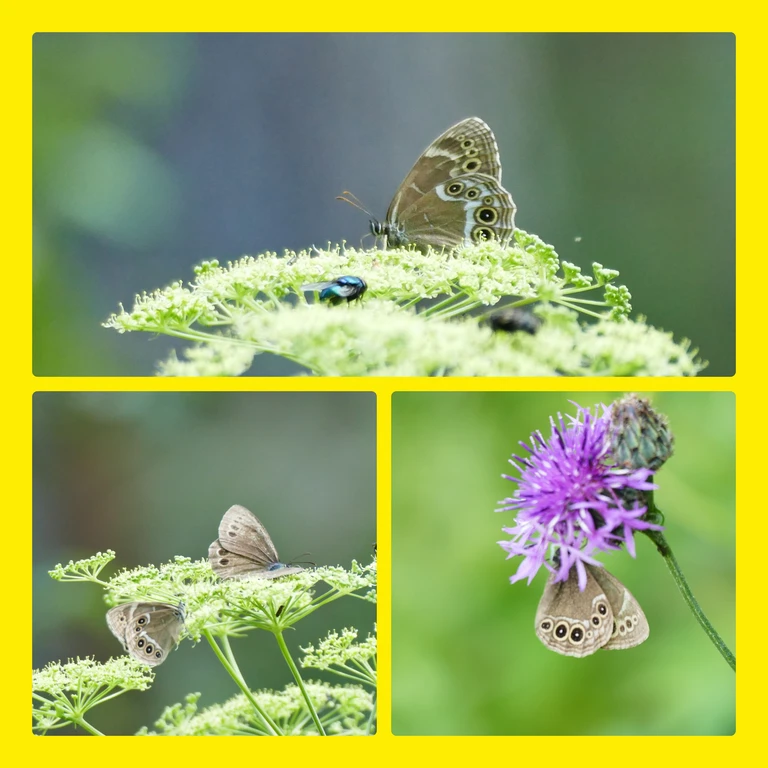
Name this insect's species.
Lopinga achine (also Pararge achine)
